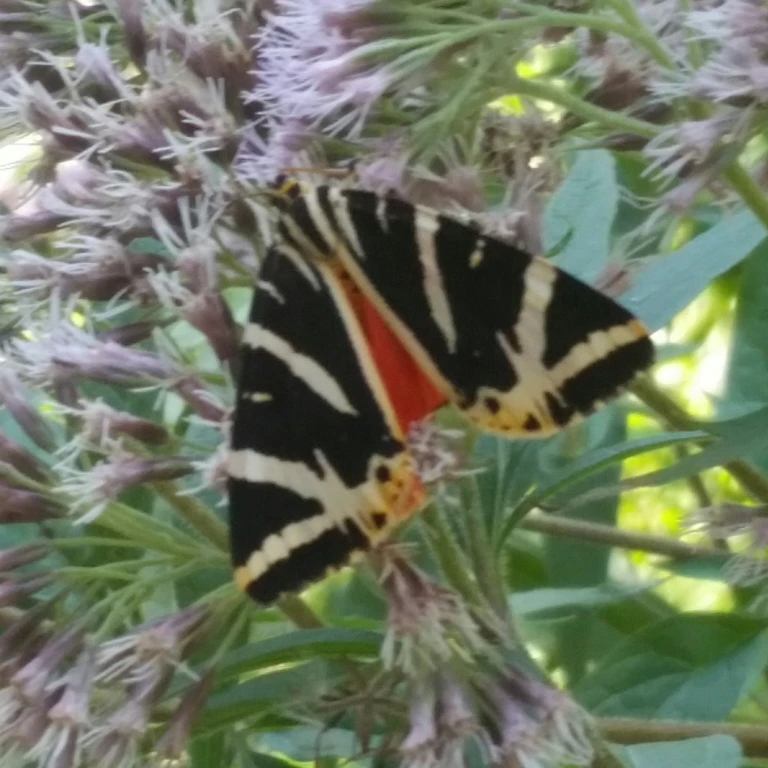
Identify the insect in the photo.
Euplagia quadripunctaria
